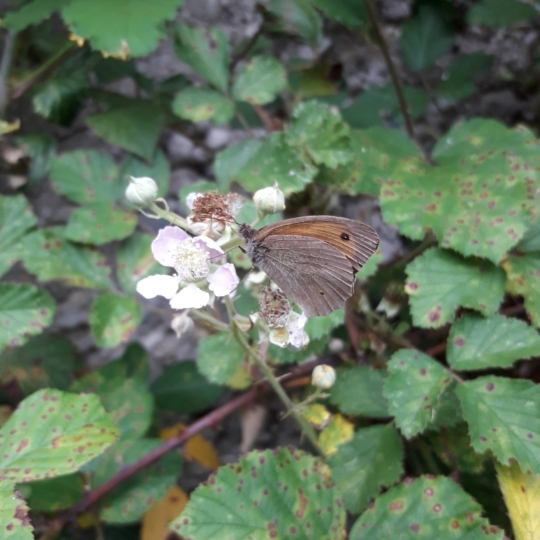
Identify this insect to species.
Maniola jurtina
